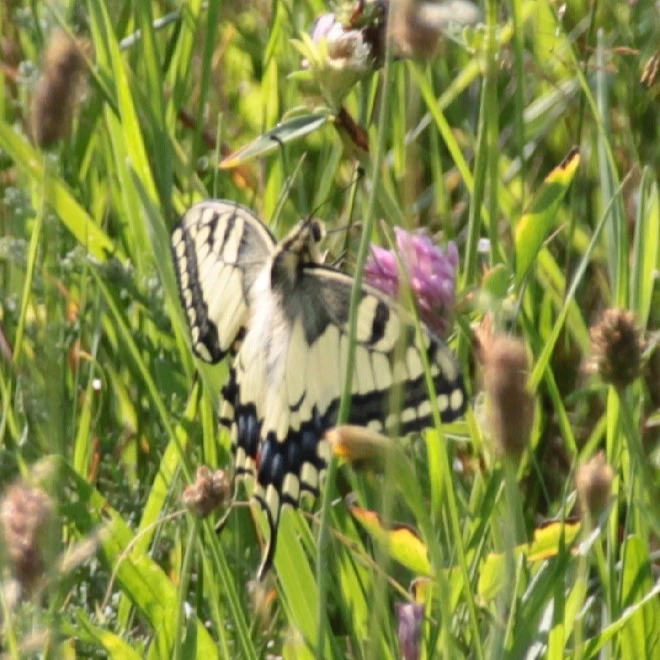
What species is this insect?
Papilio machaon
